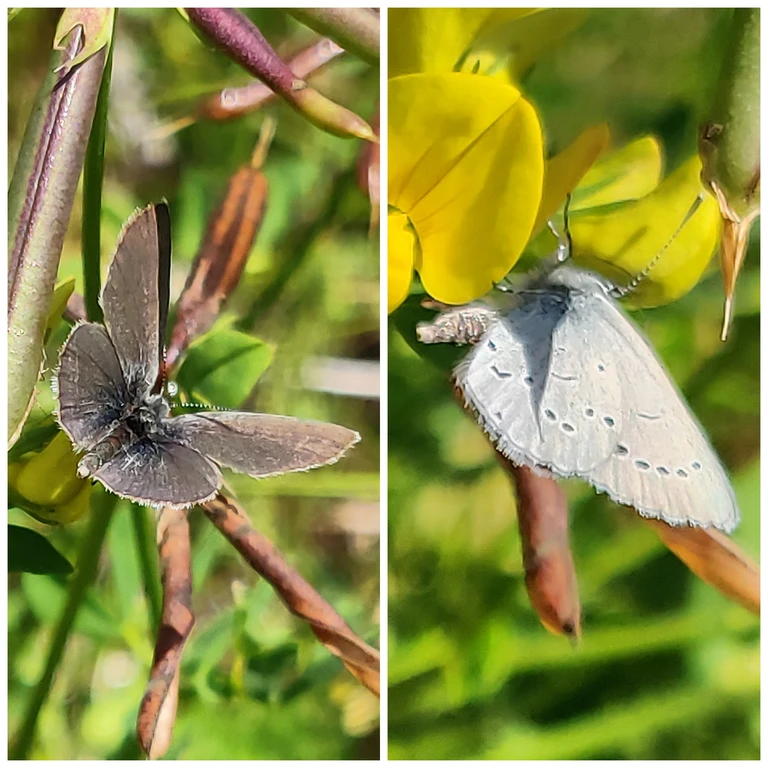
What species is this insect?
Cupido minimus
